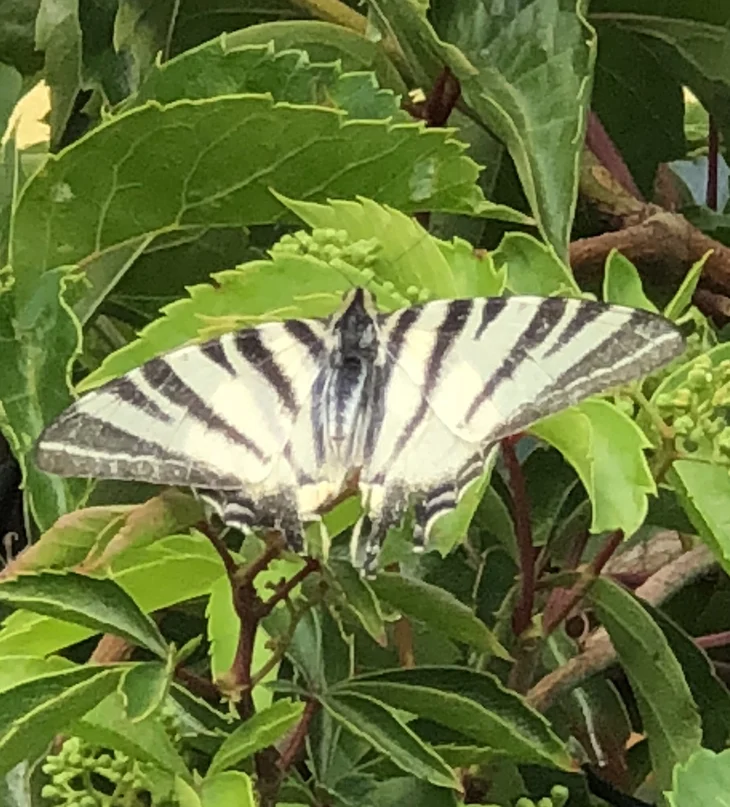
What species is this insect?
Iphiclides podalirius
